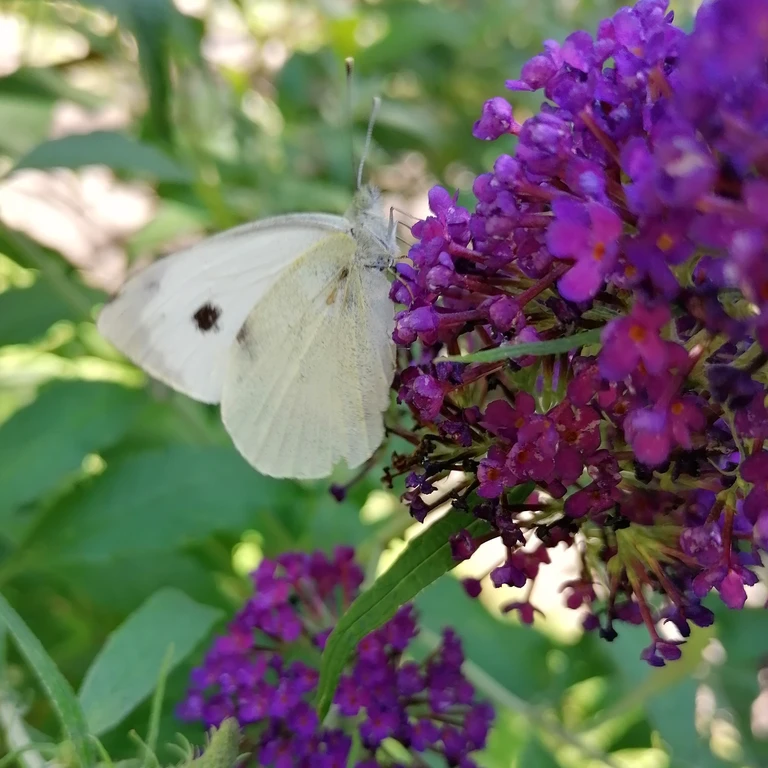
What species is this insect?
Pieris brassicae
